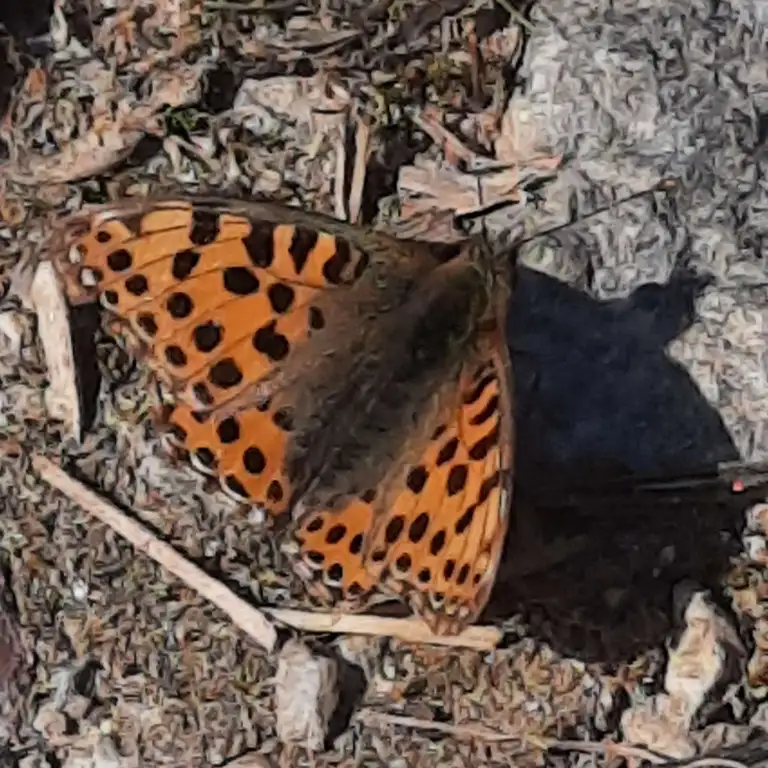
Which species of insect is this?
Issoria lathonia
